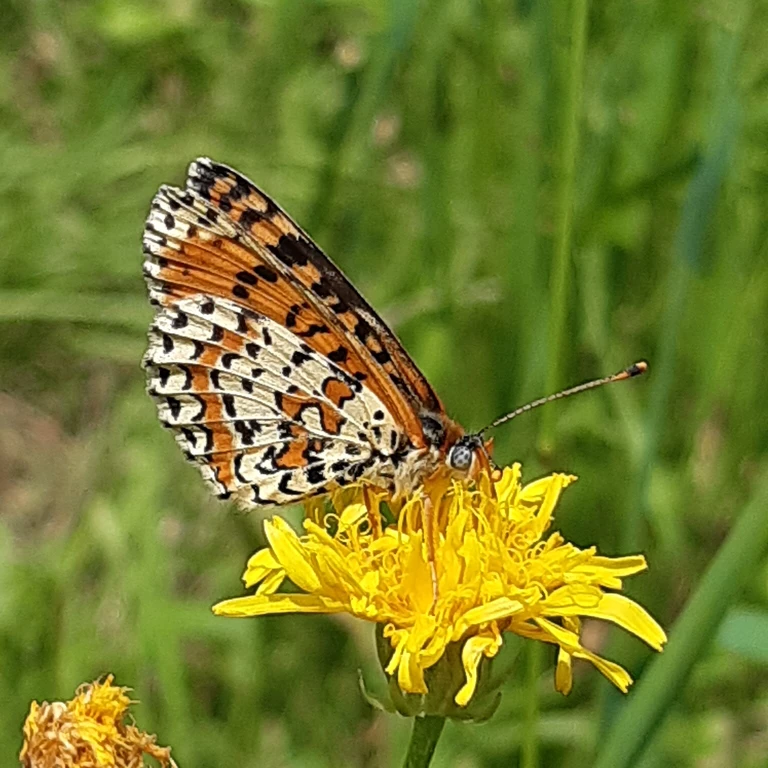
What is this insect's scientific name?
Melitaea didyma
